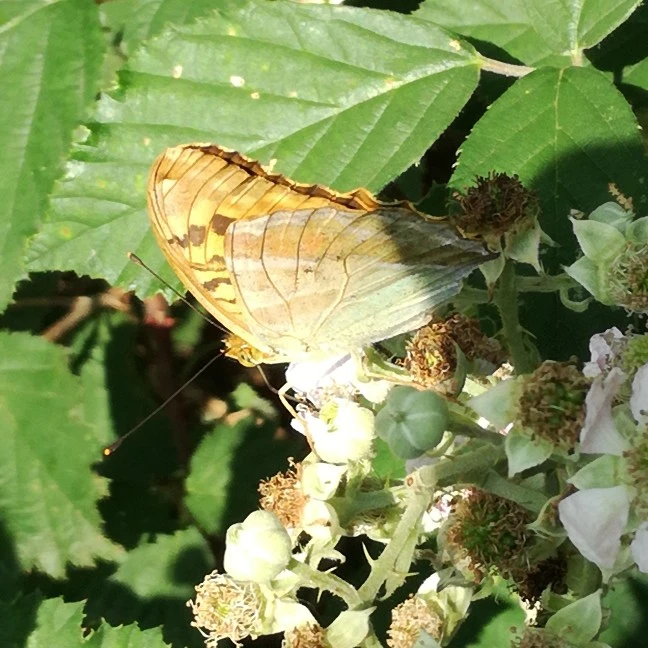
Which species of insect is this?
Argynnis paphia
